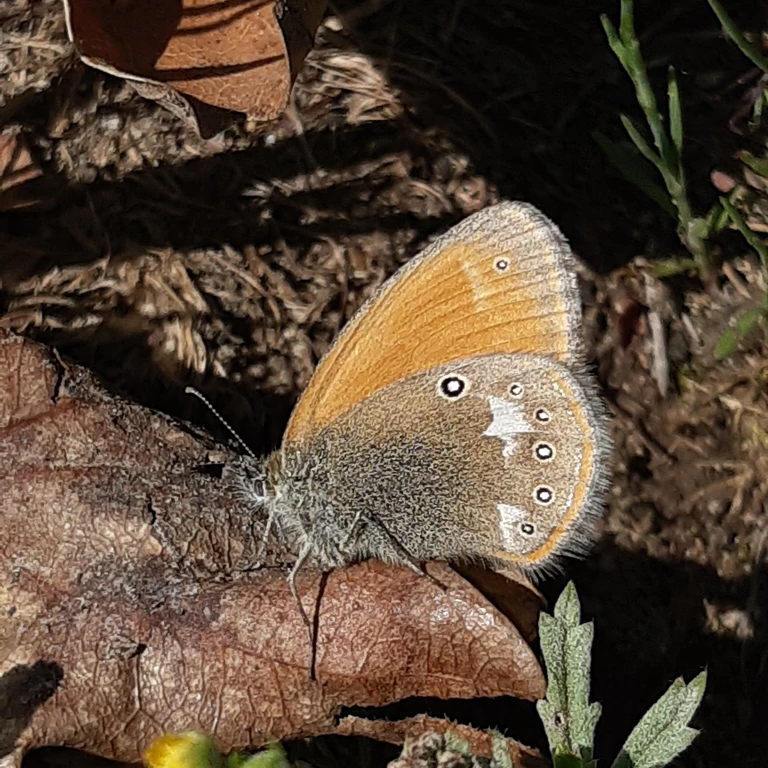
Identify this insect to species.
Coenonympha glycerion (also Coenonympha iphis)
